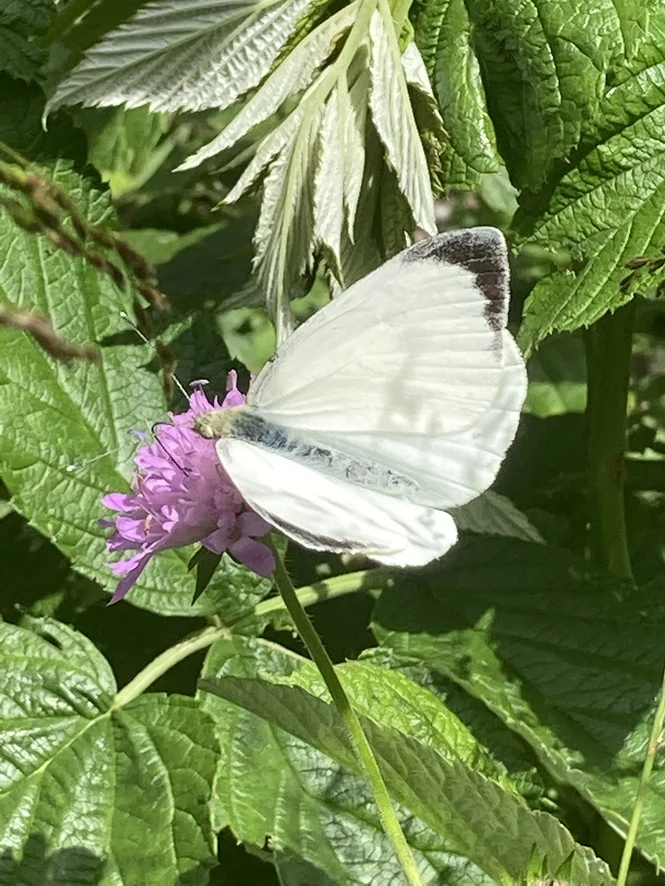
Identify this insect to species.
Pieris brassicae
